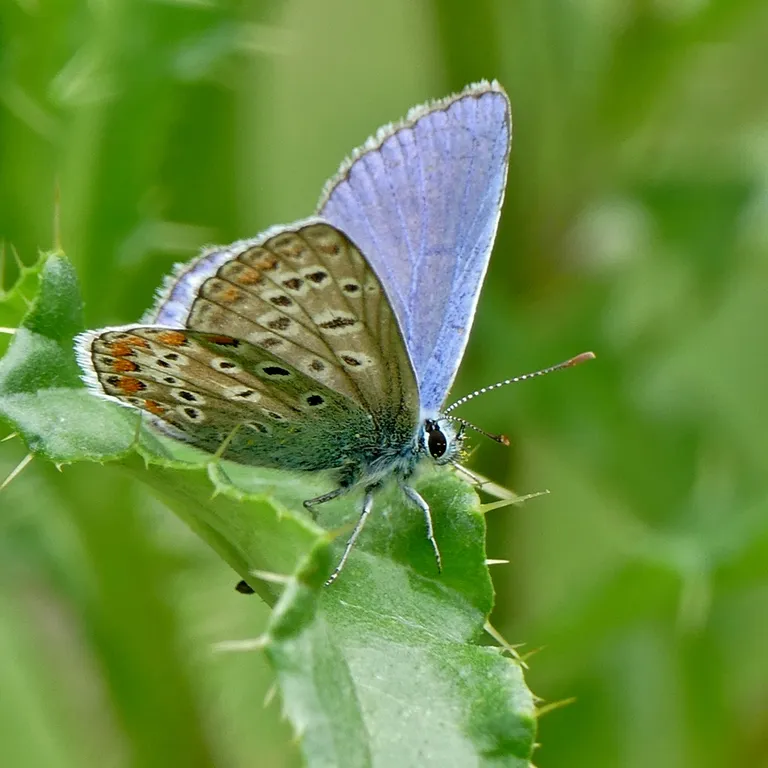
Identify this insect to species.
Polyommatus icarus
